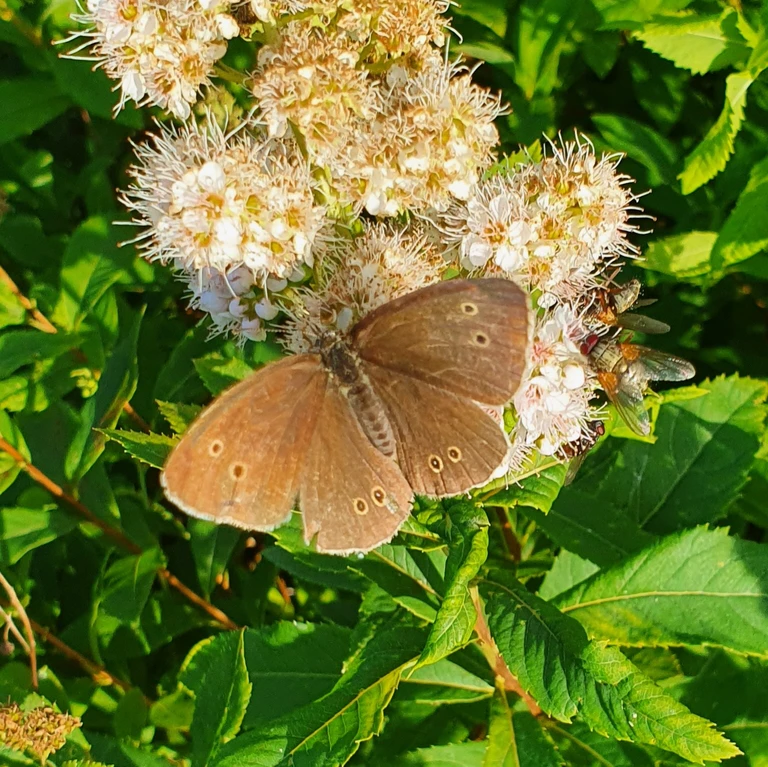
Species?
Aphantopus hyperantus
